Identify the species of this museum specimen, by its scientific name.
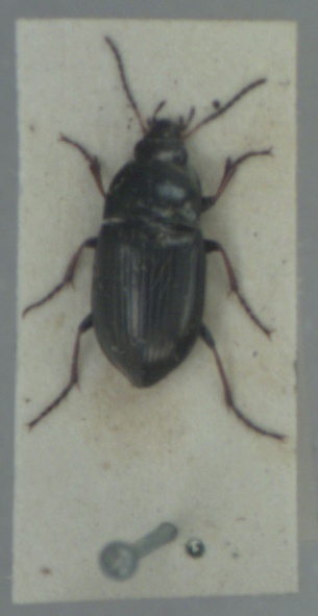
Amara plebeja
